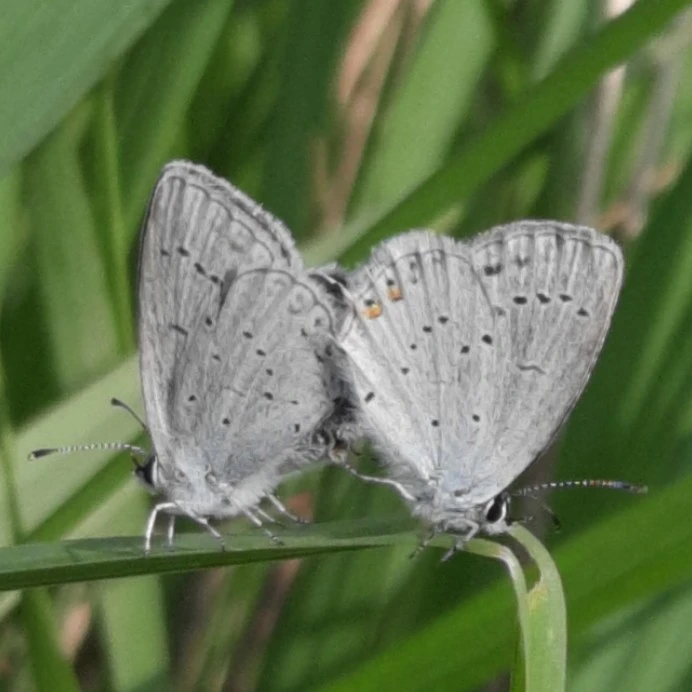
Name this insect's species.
Cupido argiades (also Elkalyce argiades)
